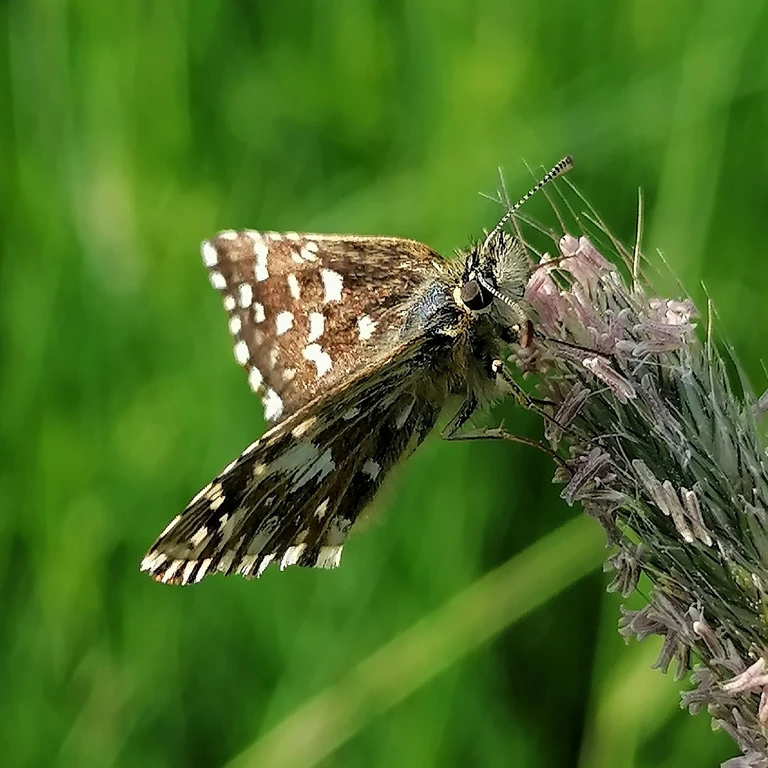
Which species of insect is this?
Pyrgus malvae
